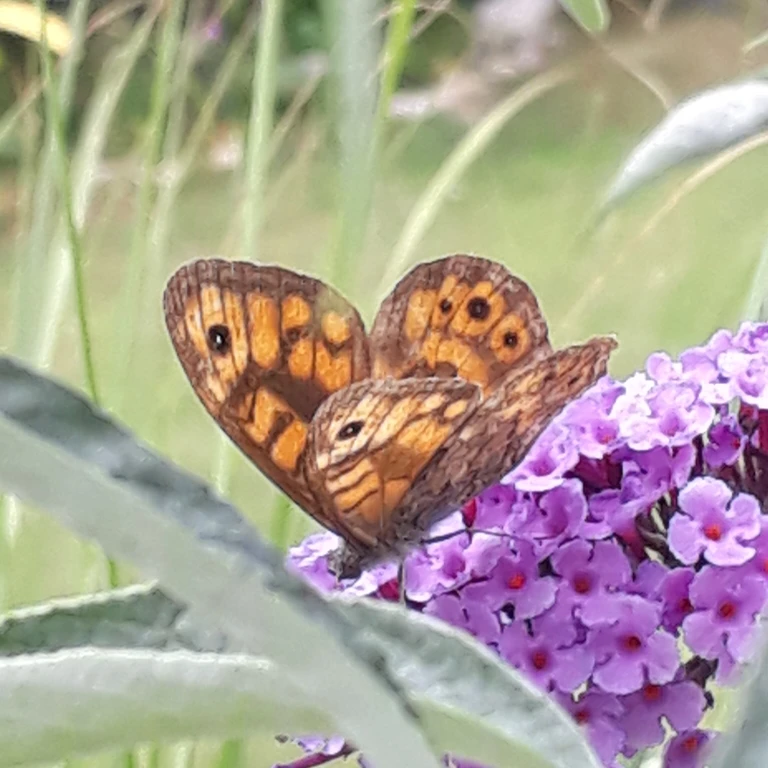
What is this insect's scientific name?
Lasiommata megera (also Pararge megera)
